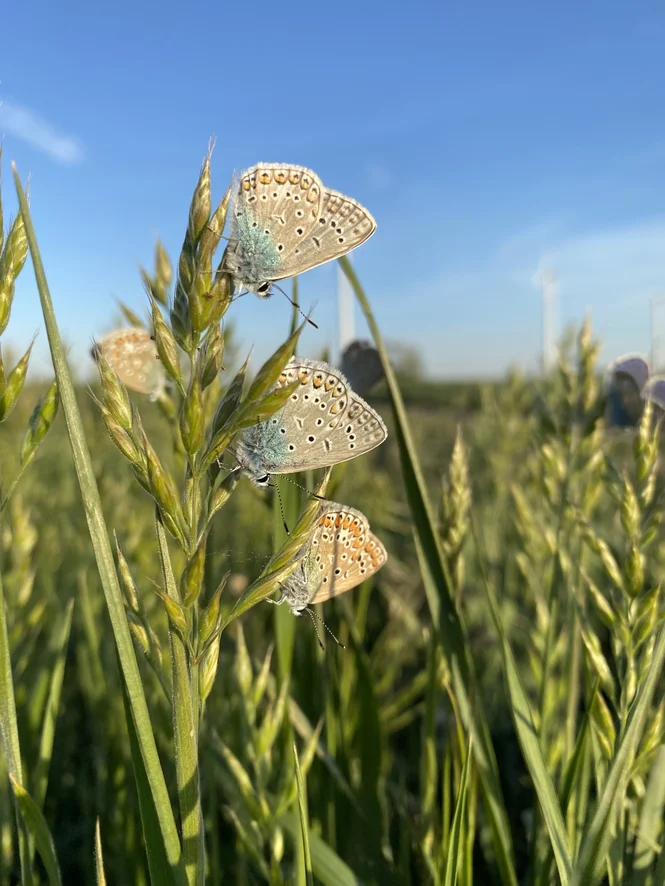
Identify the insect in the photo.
Polyommatus icarus
